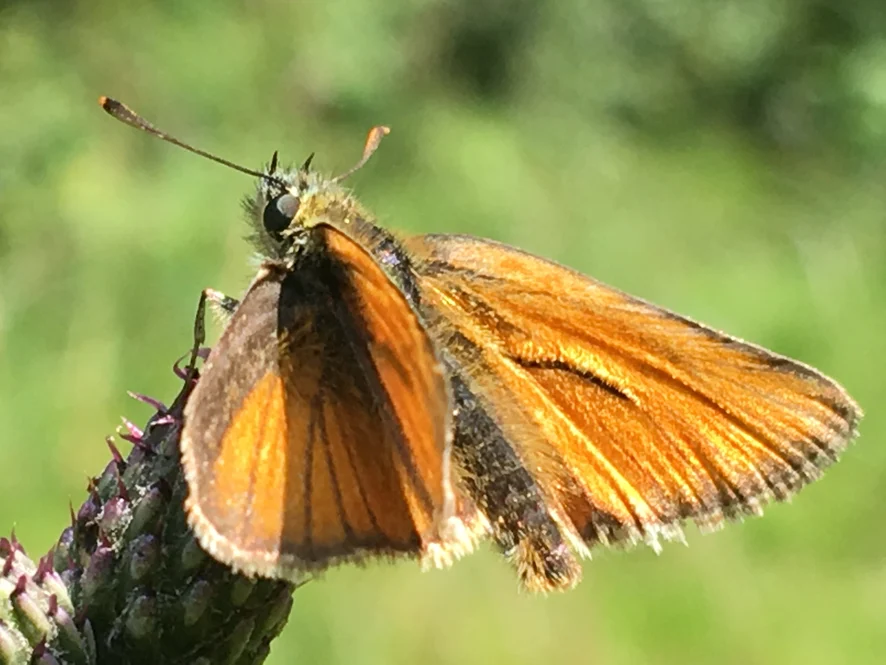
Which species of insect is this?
Thymelicus sylvestris
